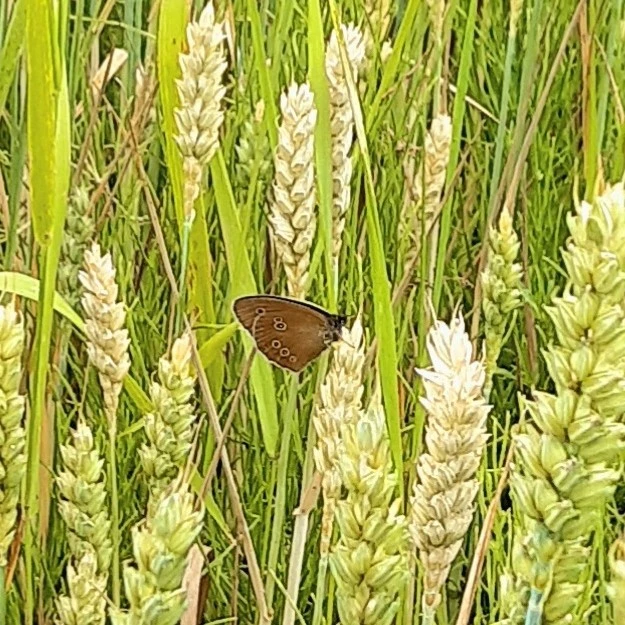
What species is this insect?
Aphantopus hyperantus
